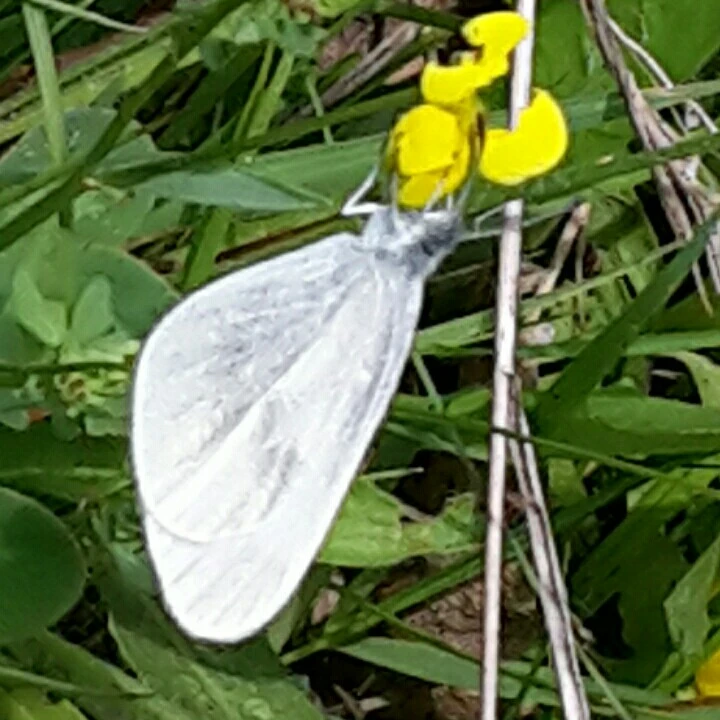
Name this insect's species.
Leptidea sinapis/juvernica
